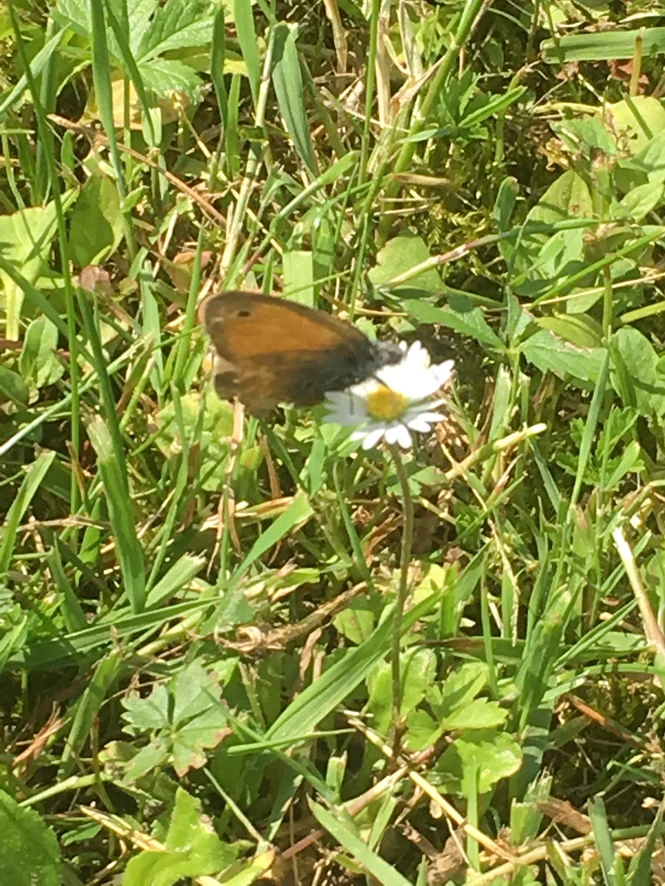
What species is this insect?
Coenonympha pamphilus
